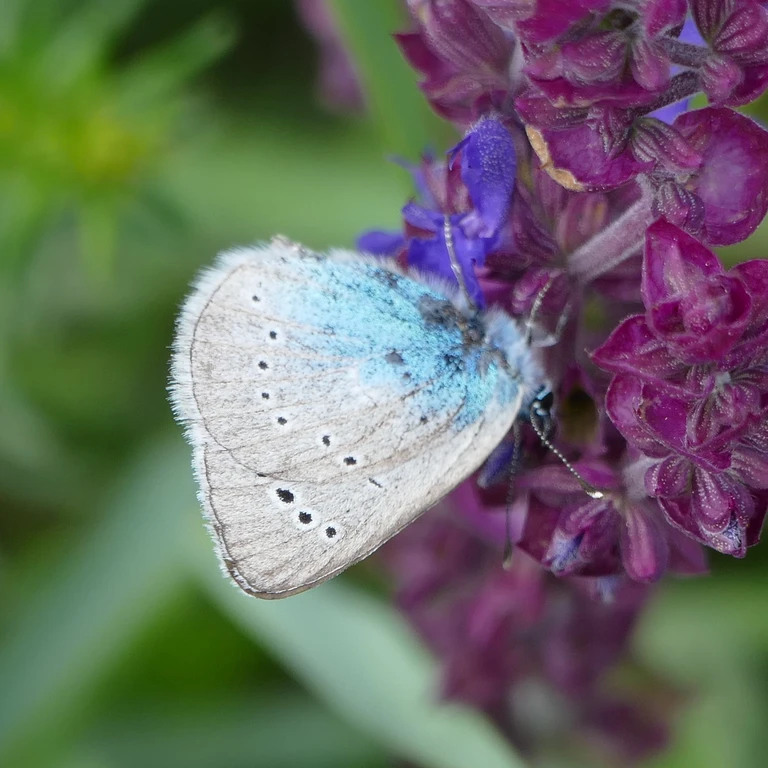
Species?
Glaucopsyche alexis
